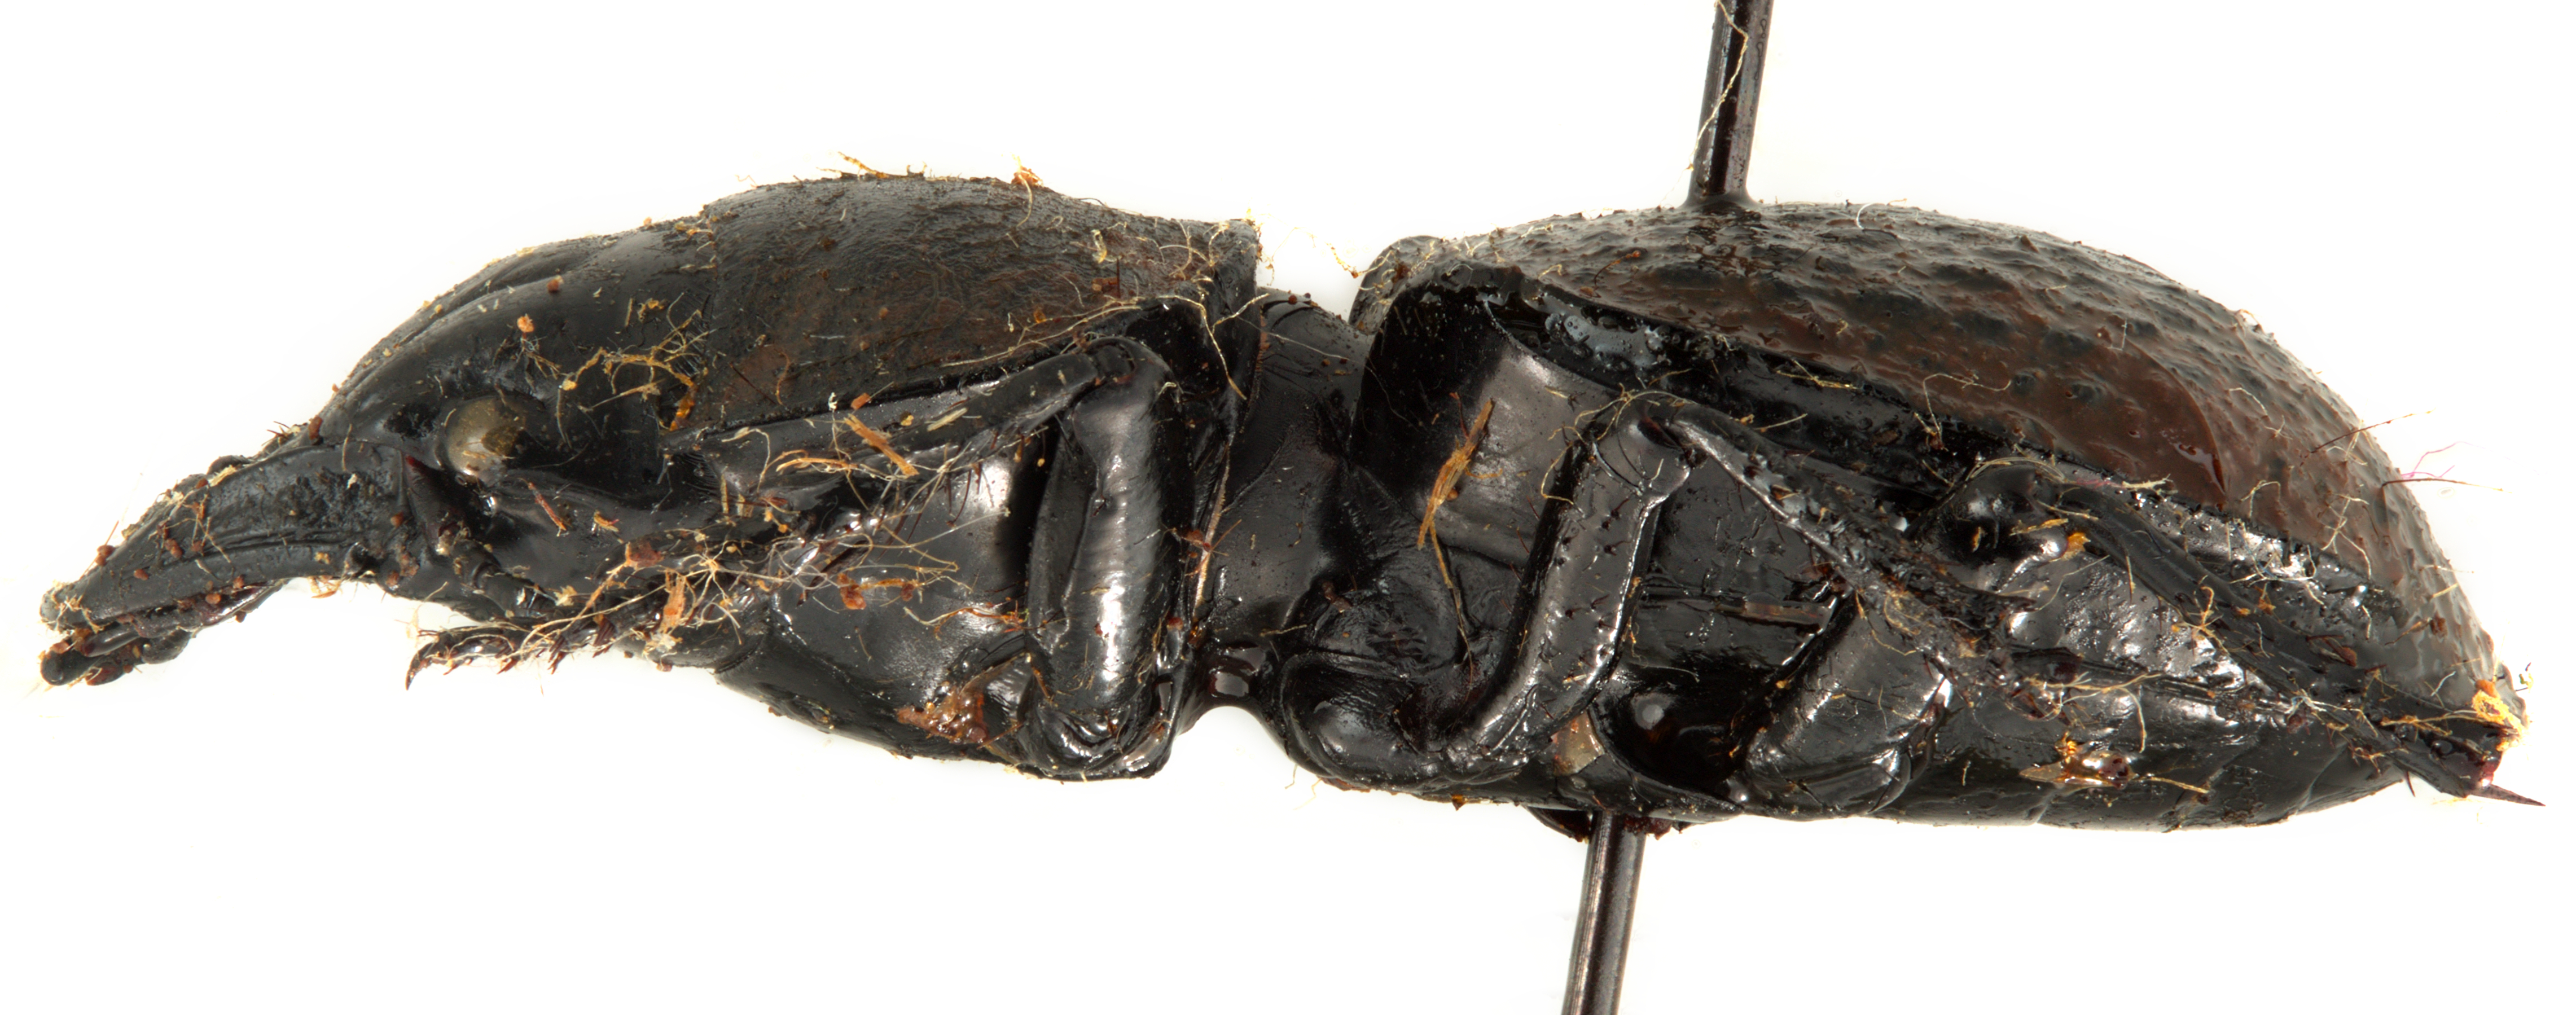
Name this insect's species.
Philoscaphus tuberculatus
